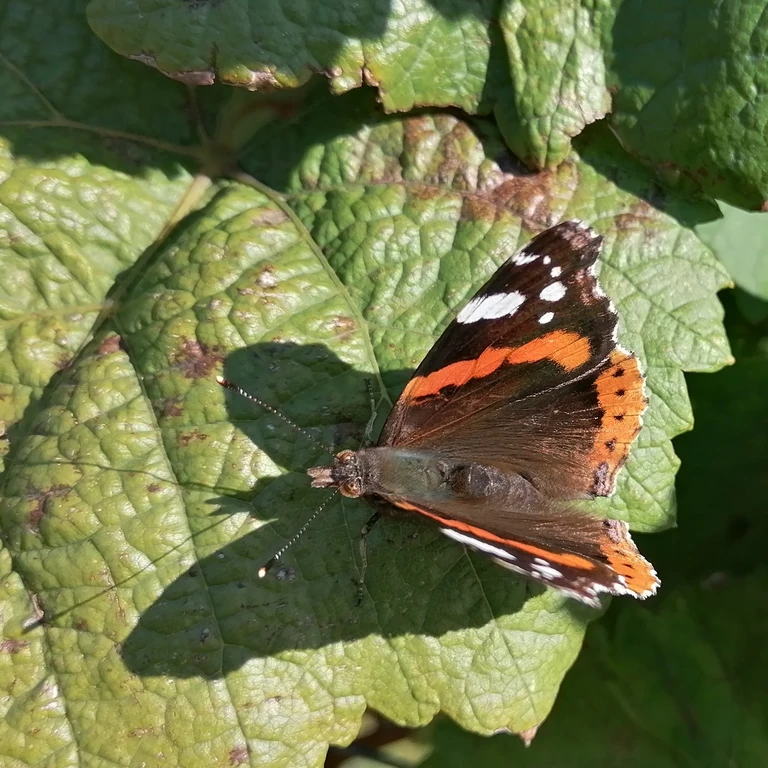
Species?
Vanessa atalanta
